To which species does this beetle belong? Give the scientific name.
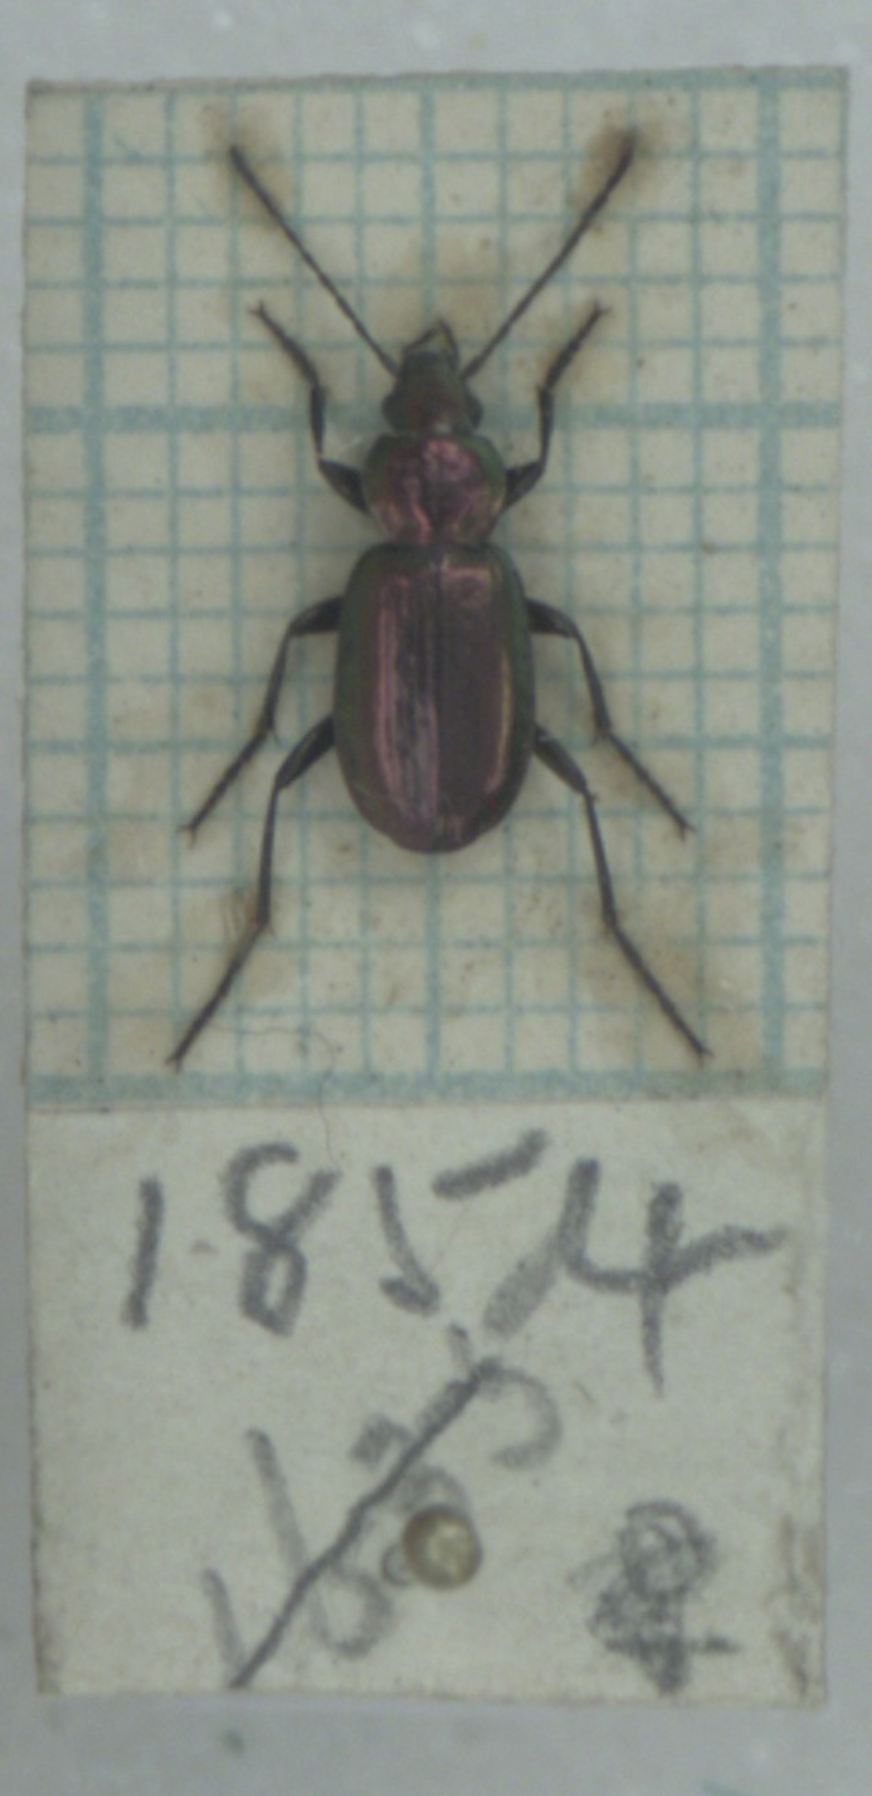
Agonum ericeti
